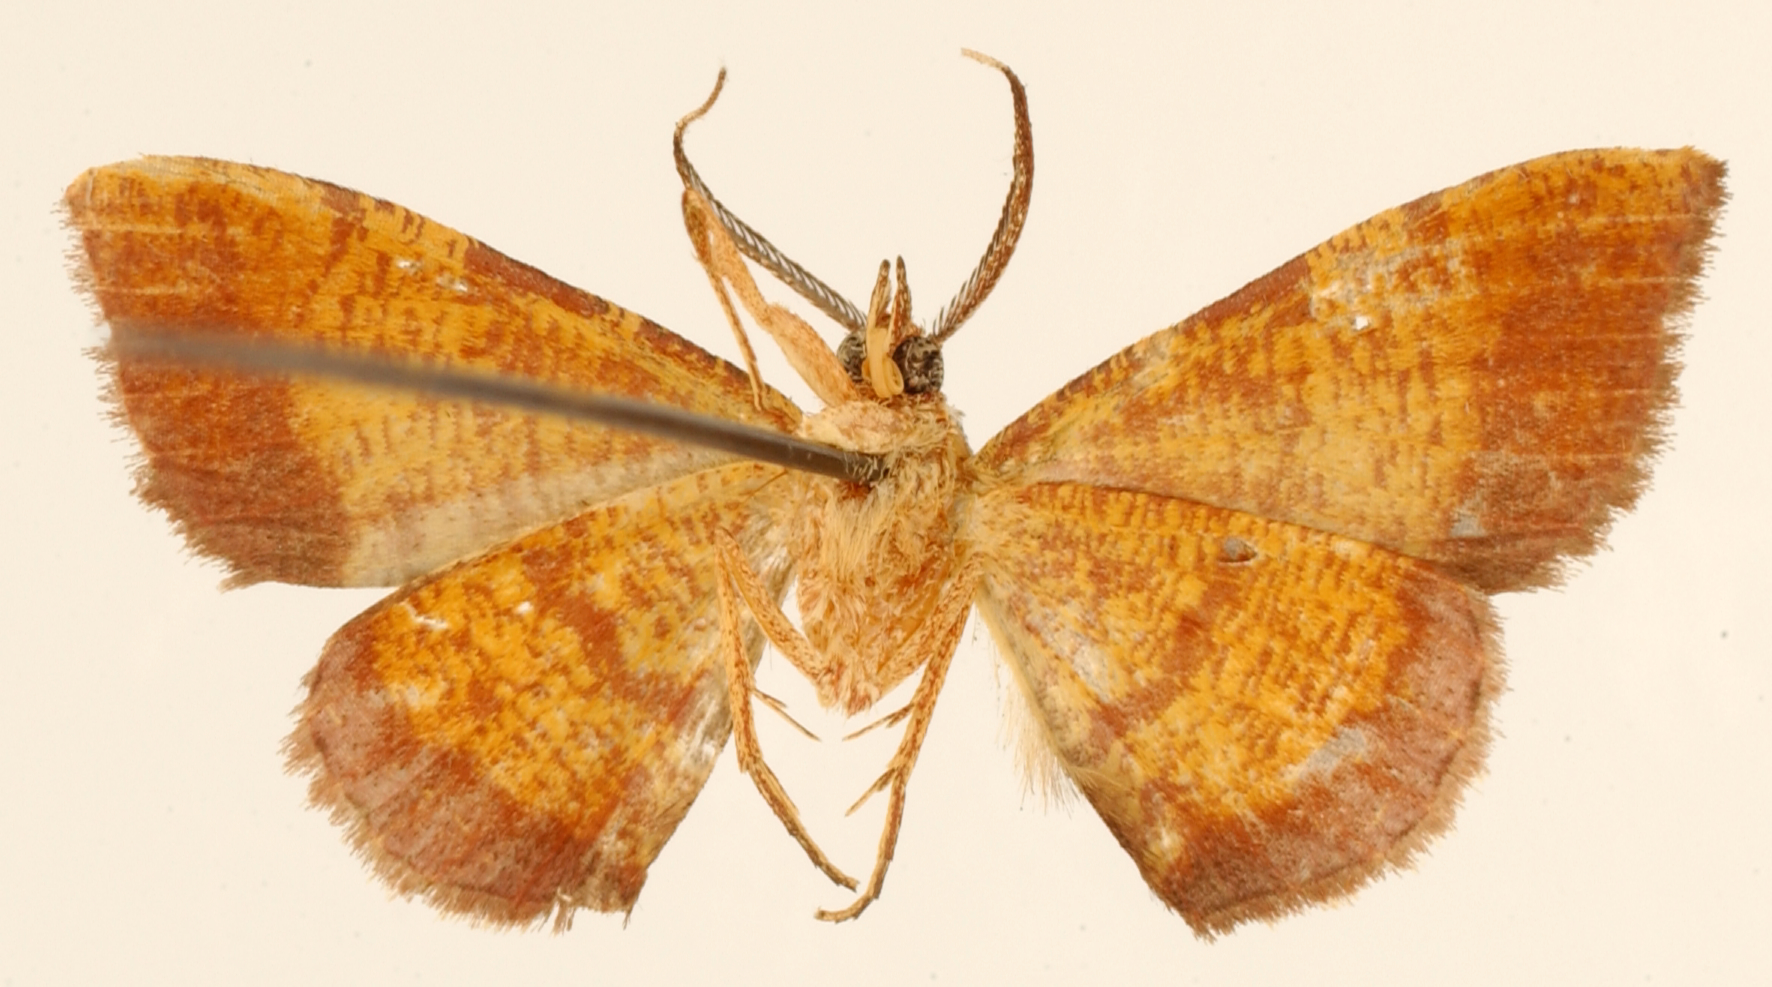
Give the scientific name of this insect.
Fidonia vinosa
